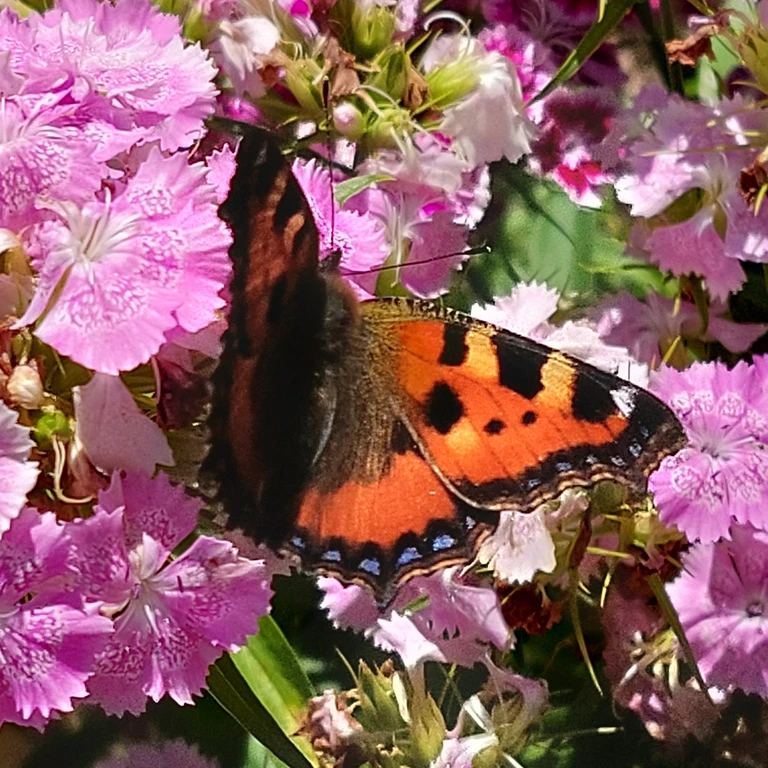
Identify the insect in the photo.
Aglais urticae
